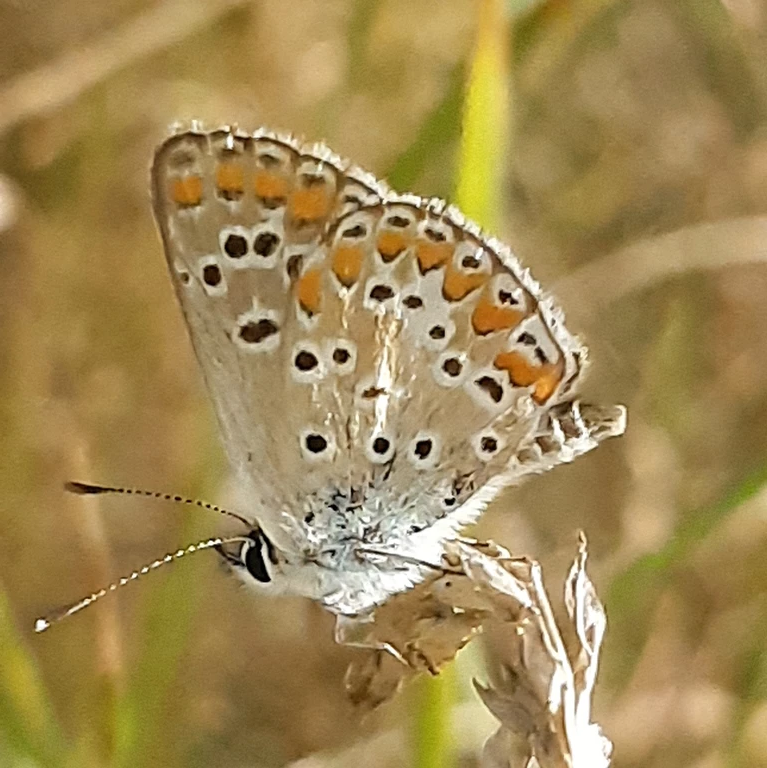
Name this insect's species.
Aricia agestis/artaxerxes
